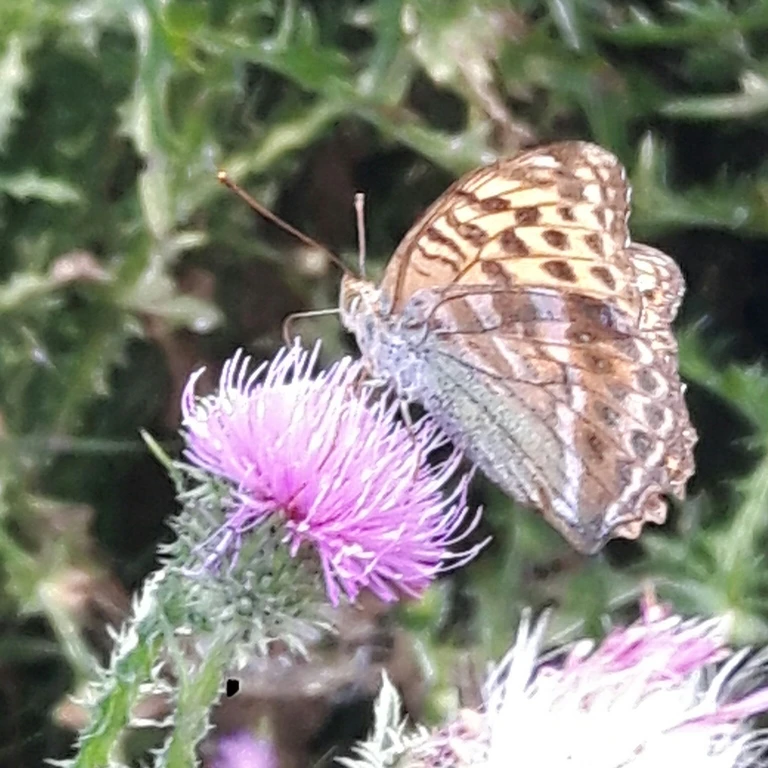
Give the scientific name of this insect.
Argynnis paphia
